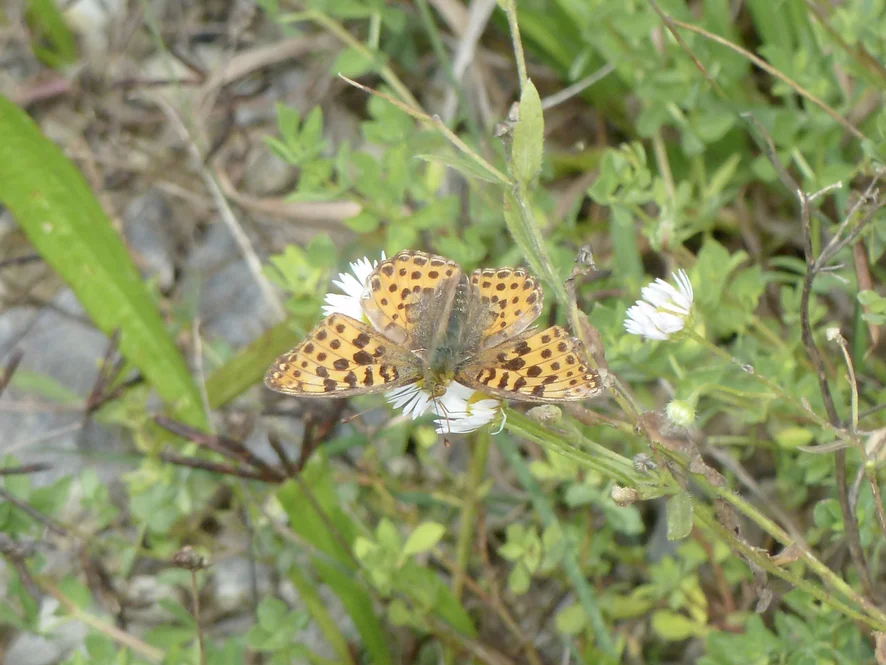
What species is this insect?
Issoria lathonia
